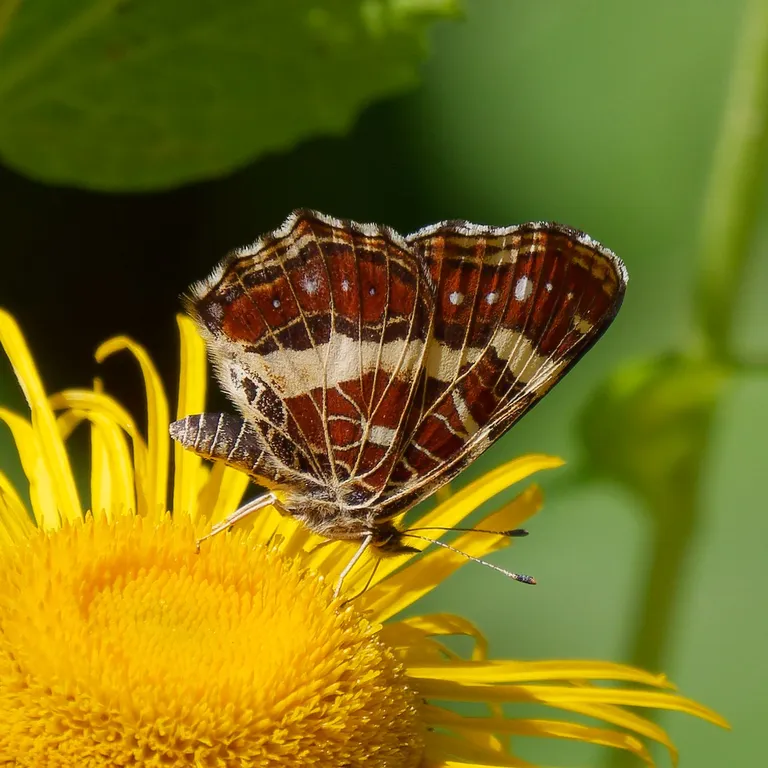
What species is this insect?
Araschnia levana
